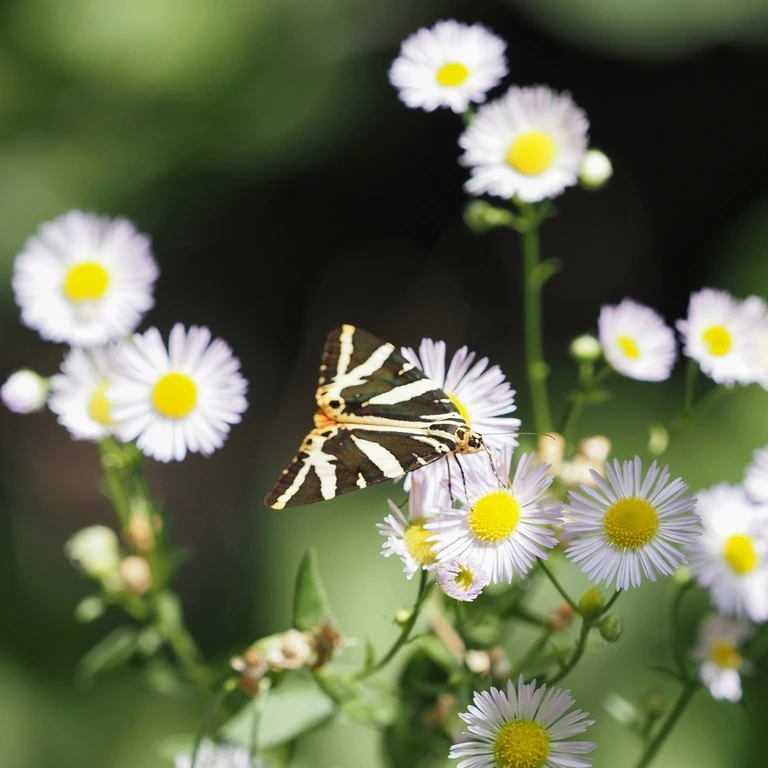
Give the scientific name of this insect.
Euplagia quadripunctaria
